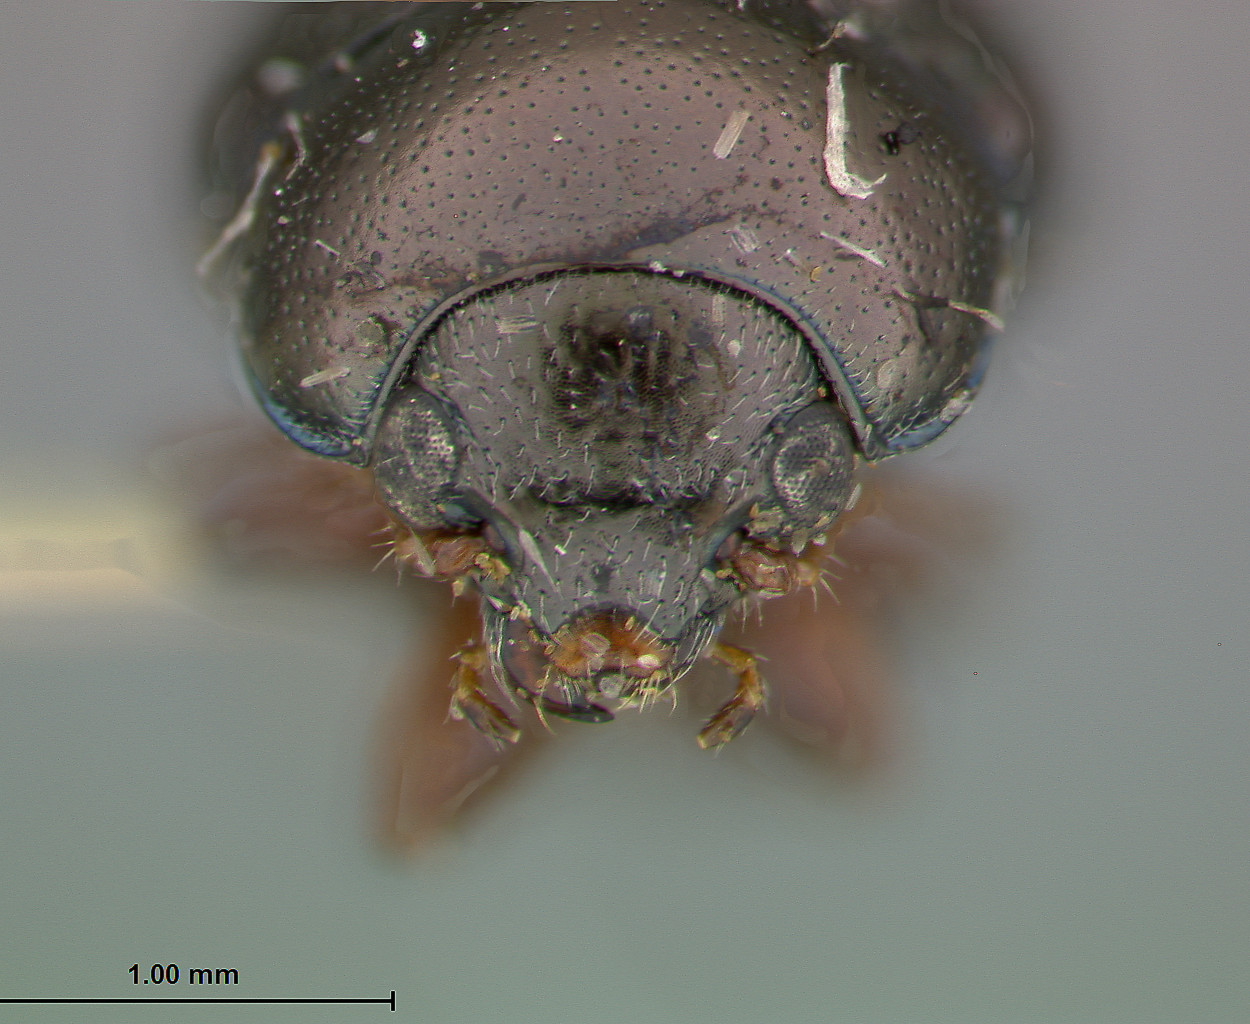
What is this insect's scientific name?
Colaspoides trilobe
